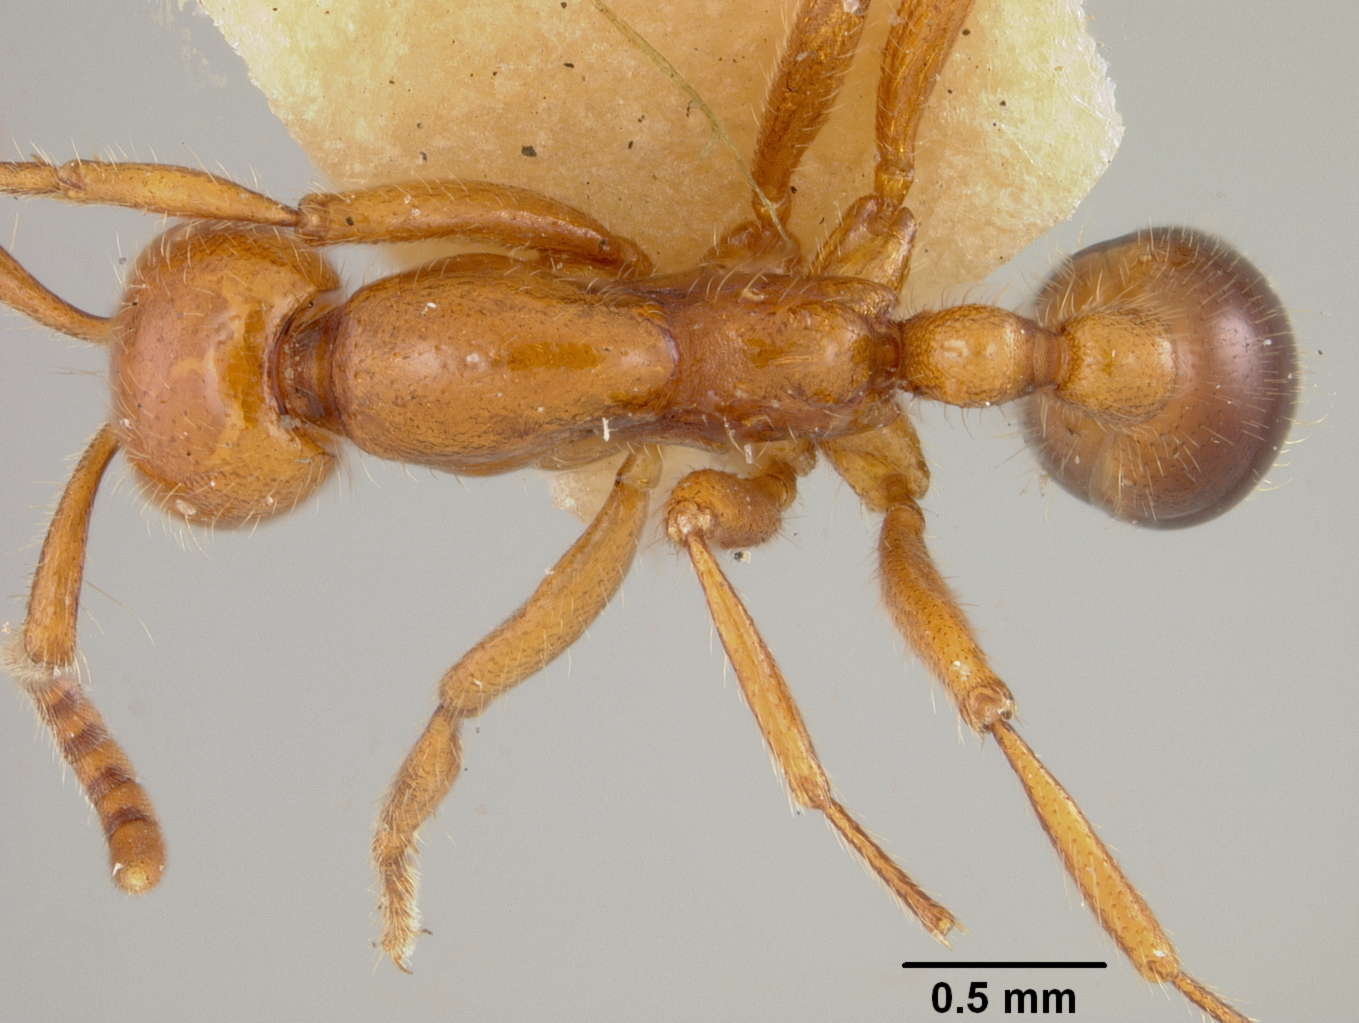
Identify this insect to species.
Eciton gracellae
